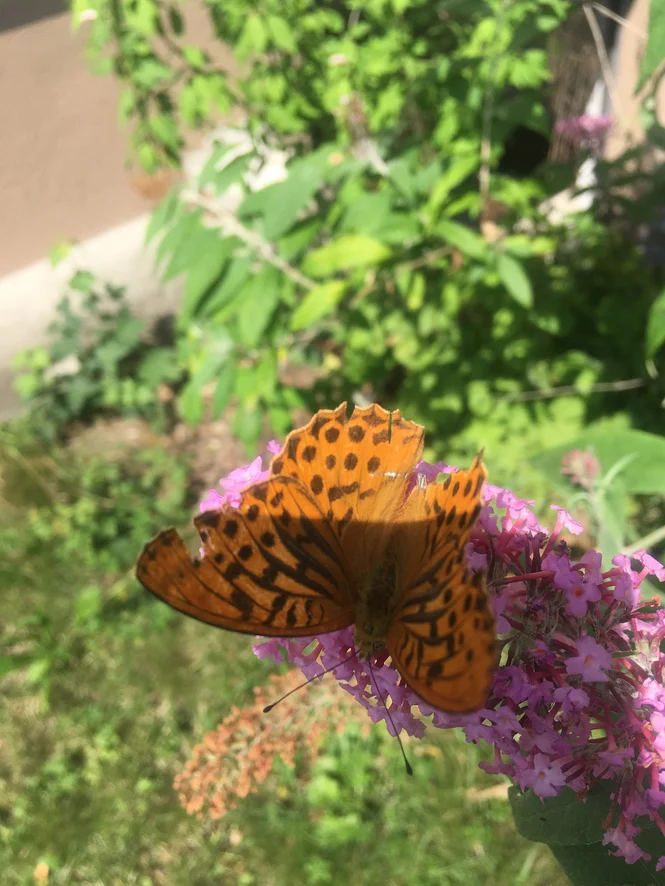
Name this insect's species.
Argynnis paphia
